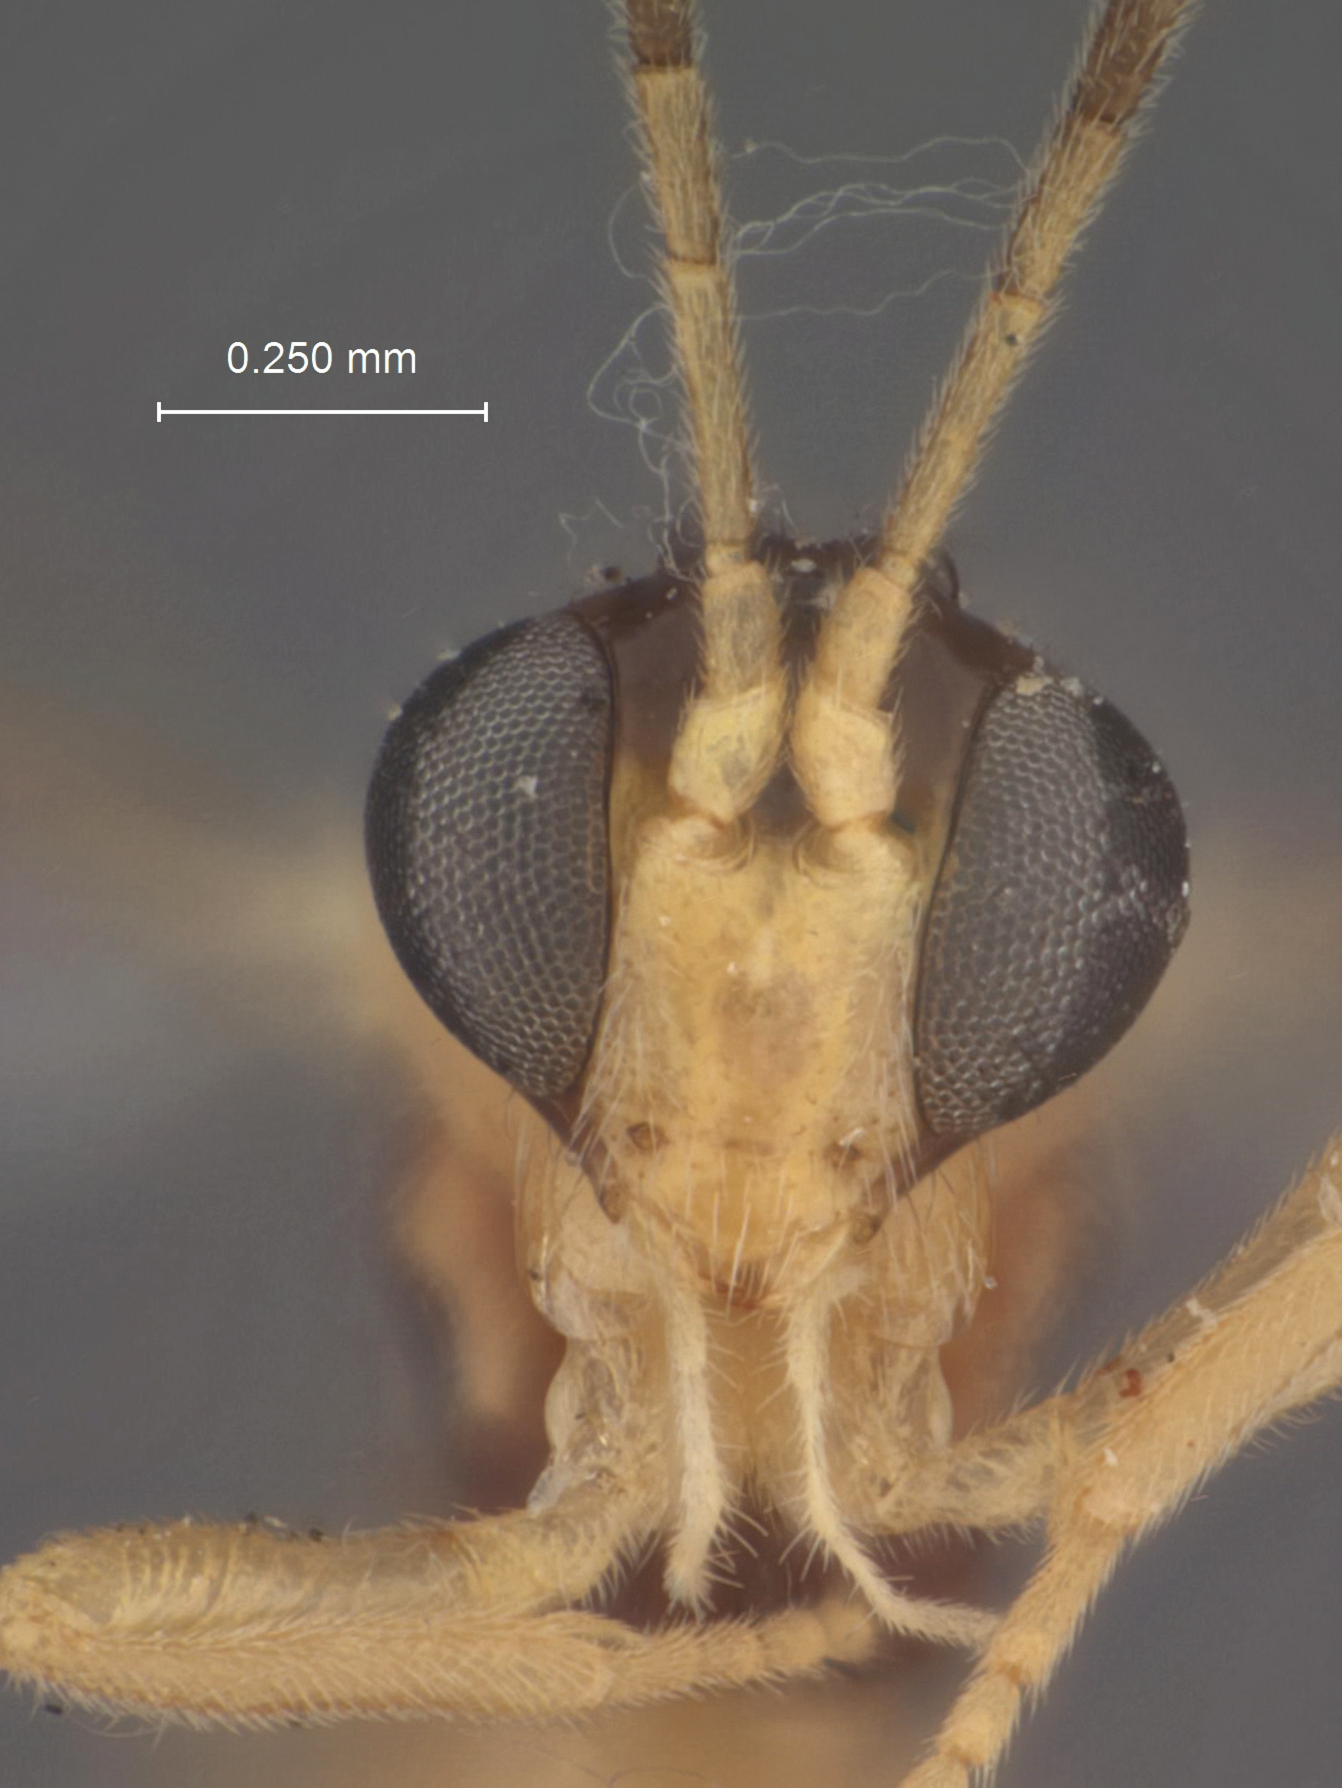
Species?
Polysphincta dictynae
